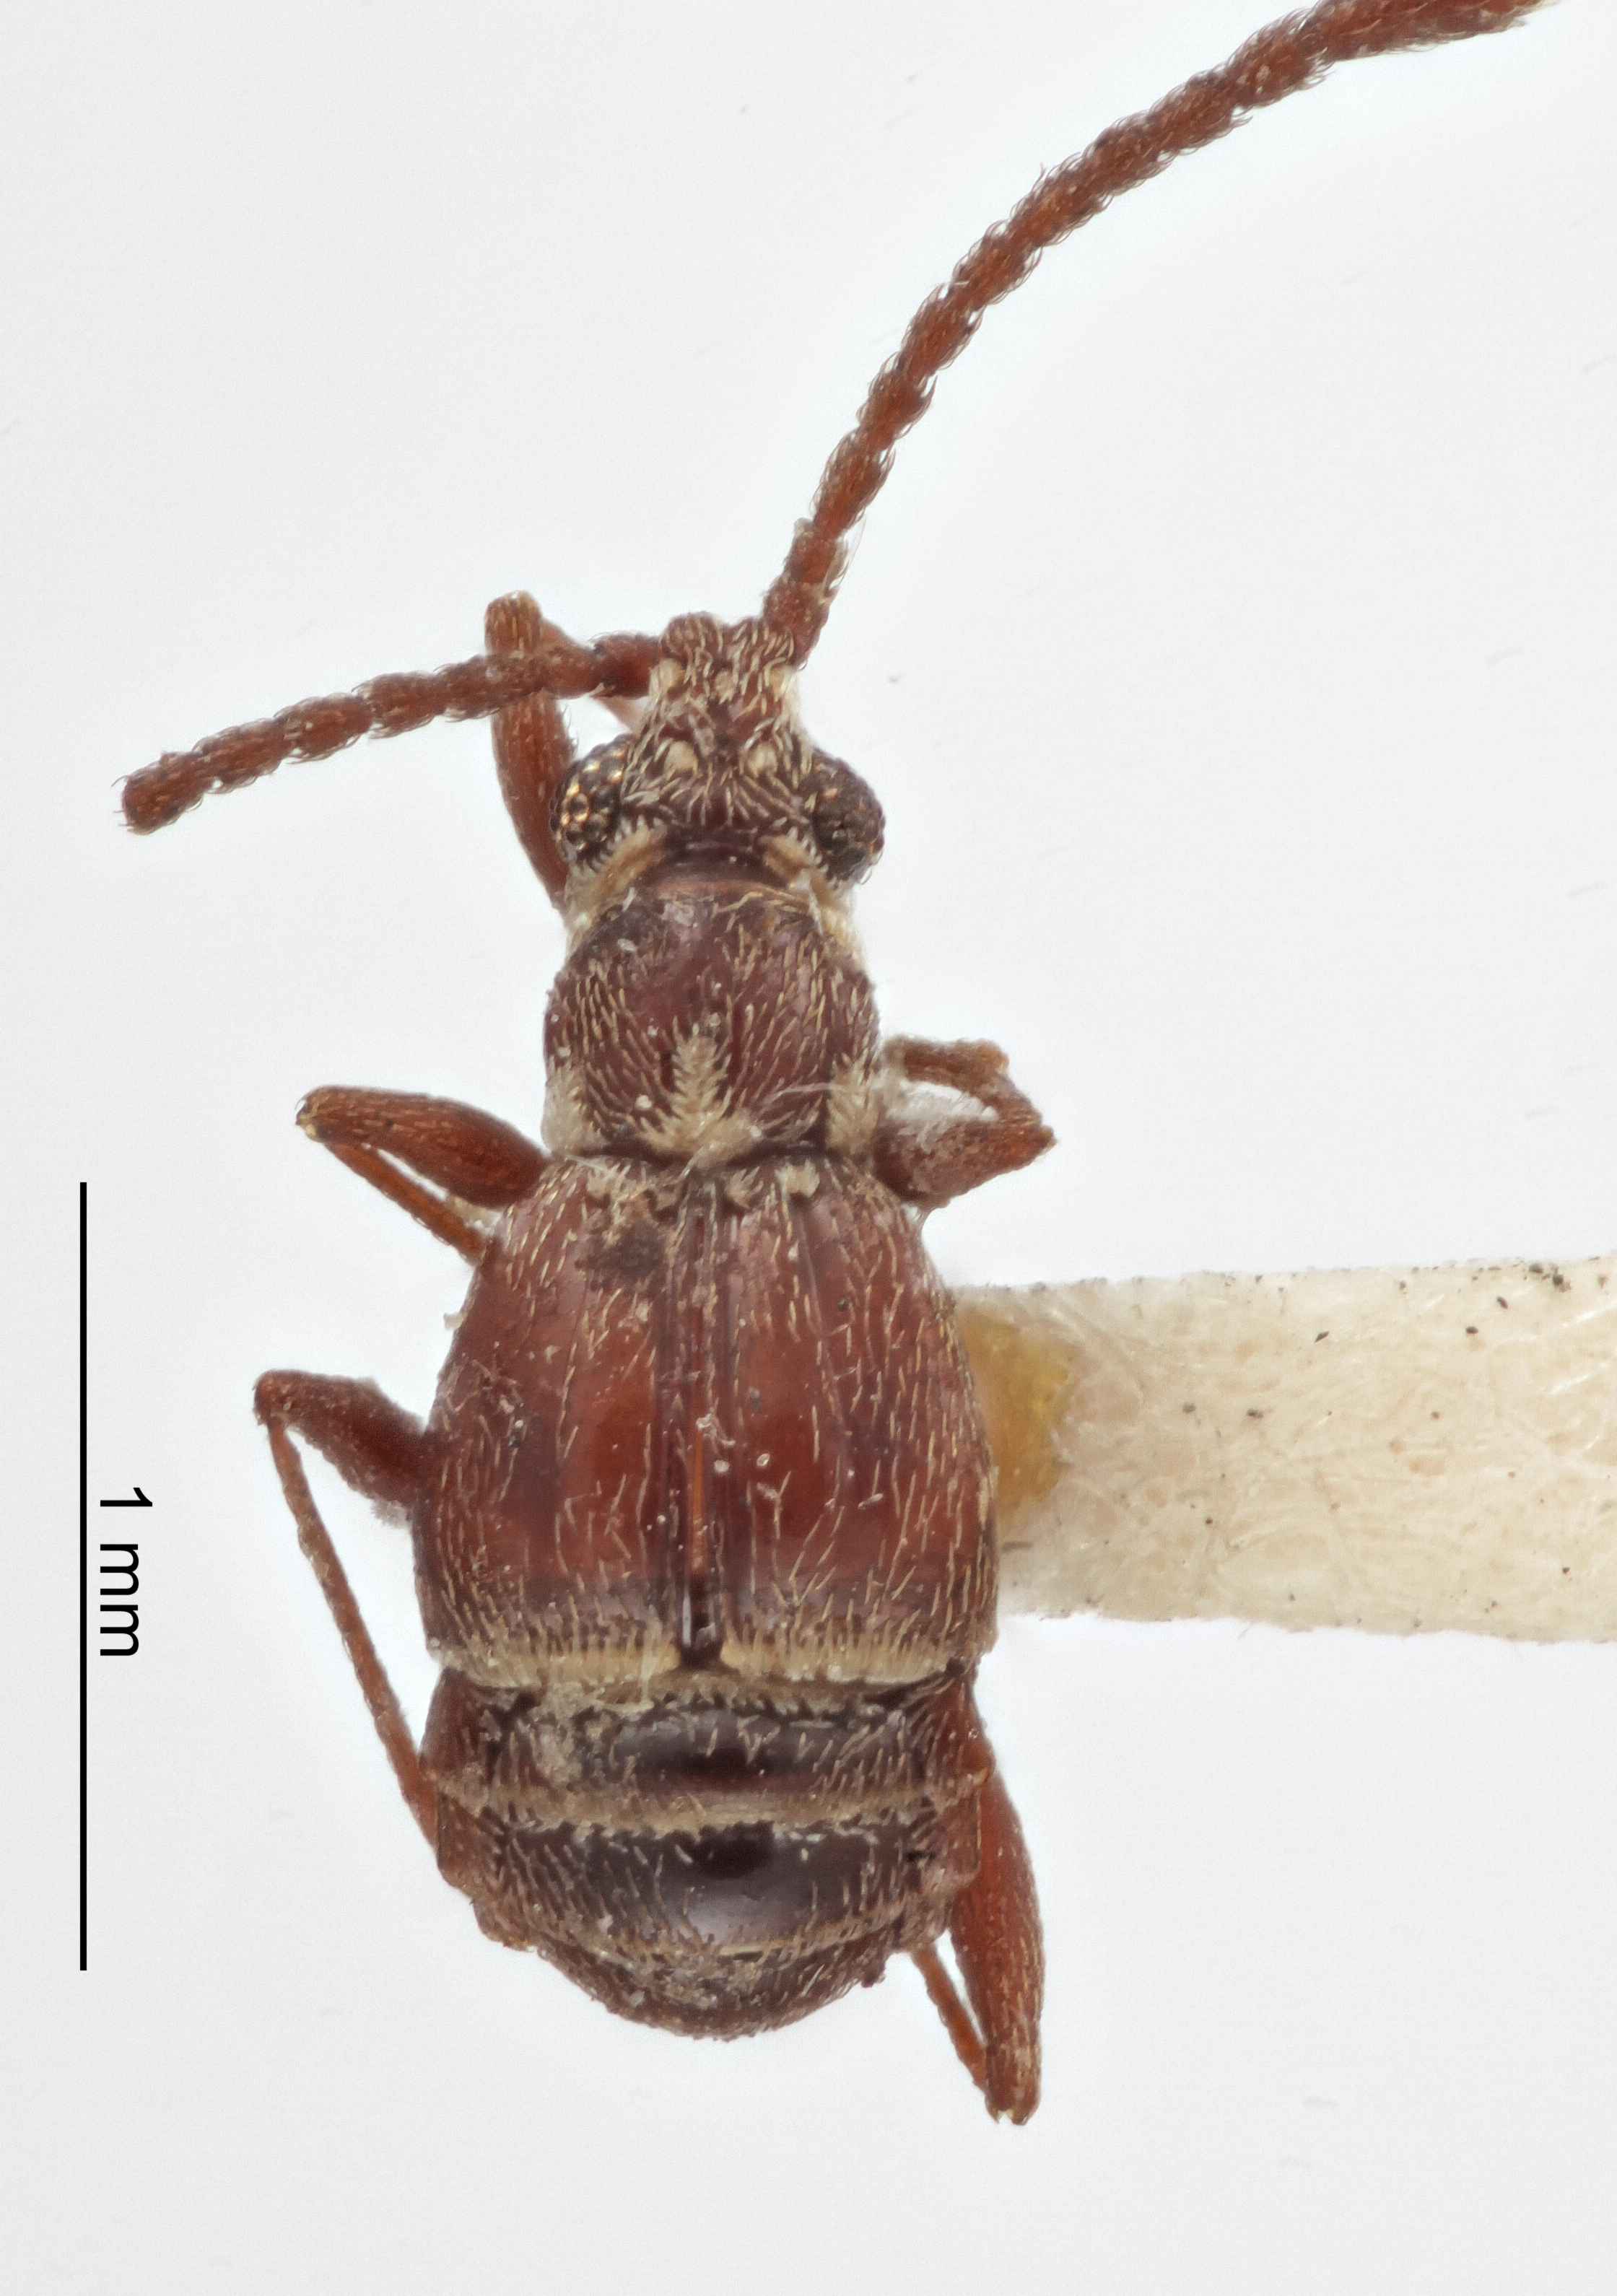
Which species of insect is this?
Pilopius floridanus
